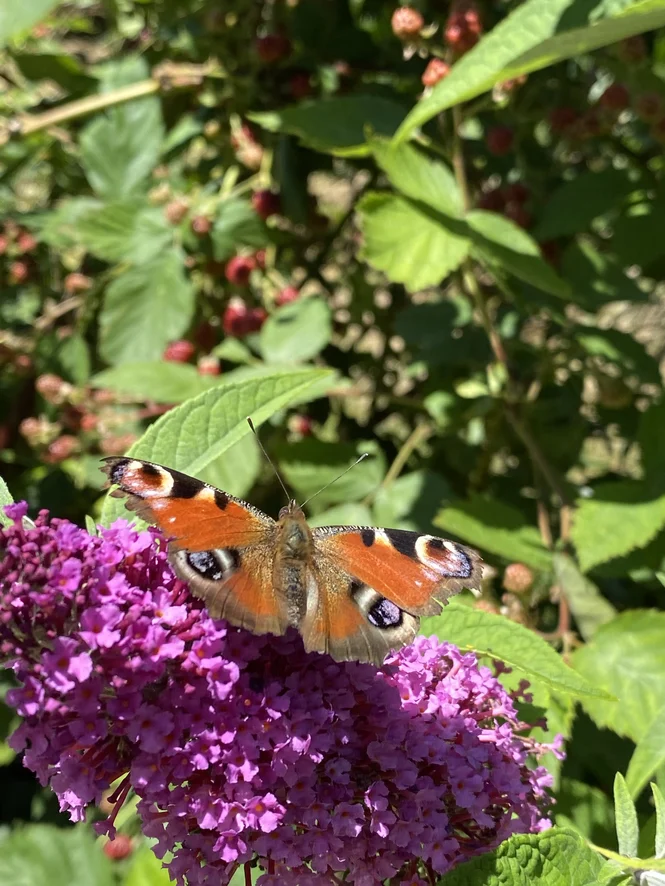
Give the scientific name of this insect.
Aglais io
